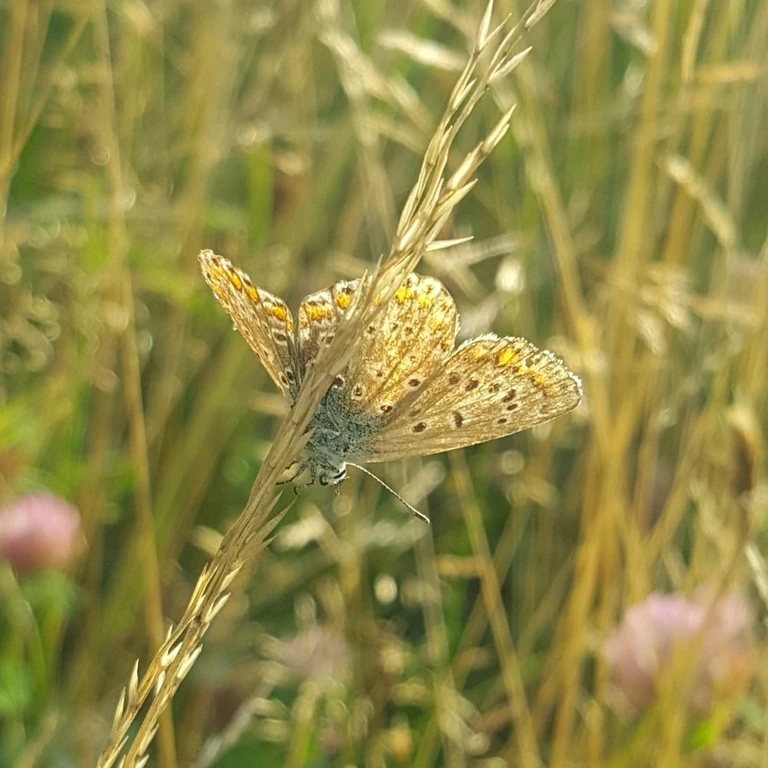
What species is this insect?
Polyommatus icarus
